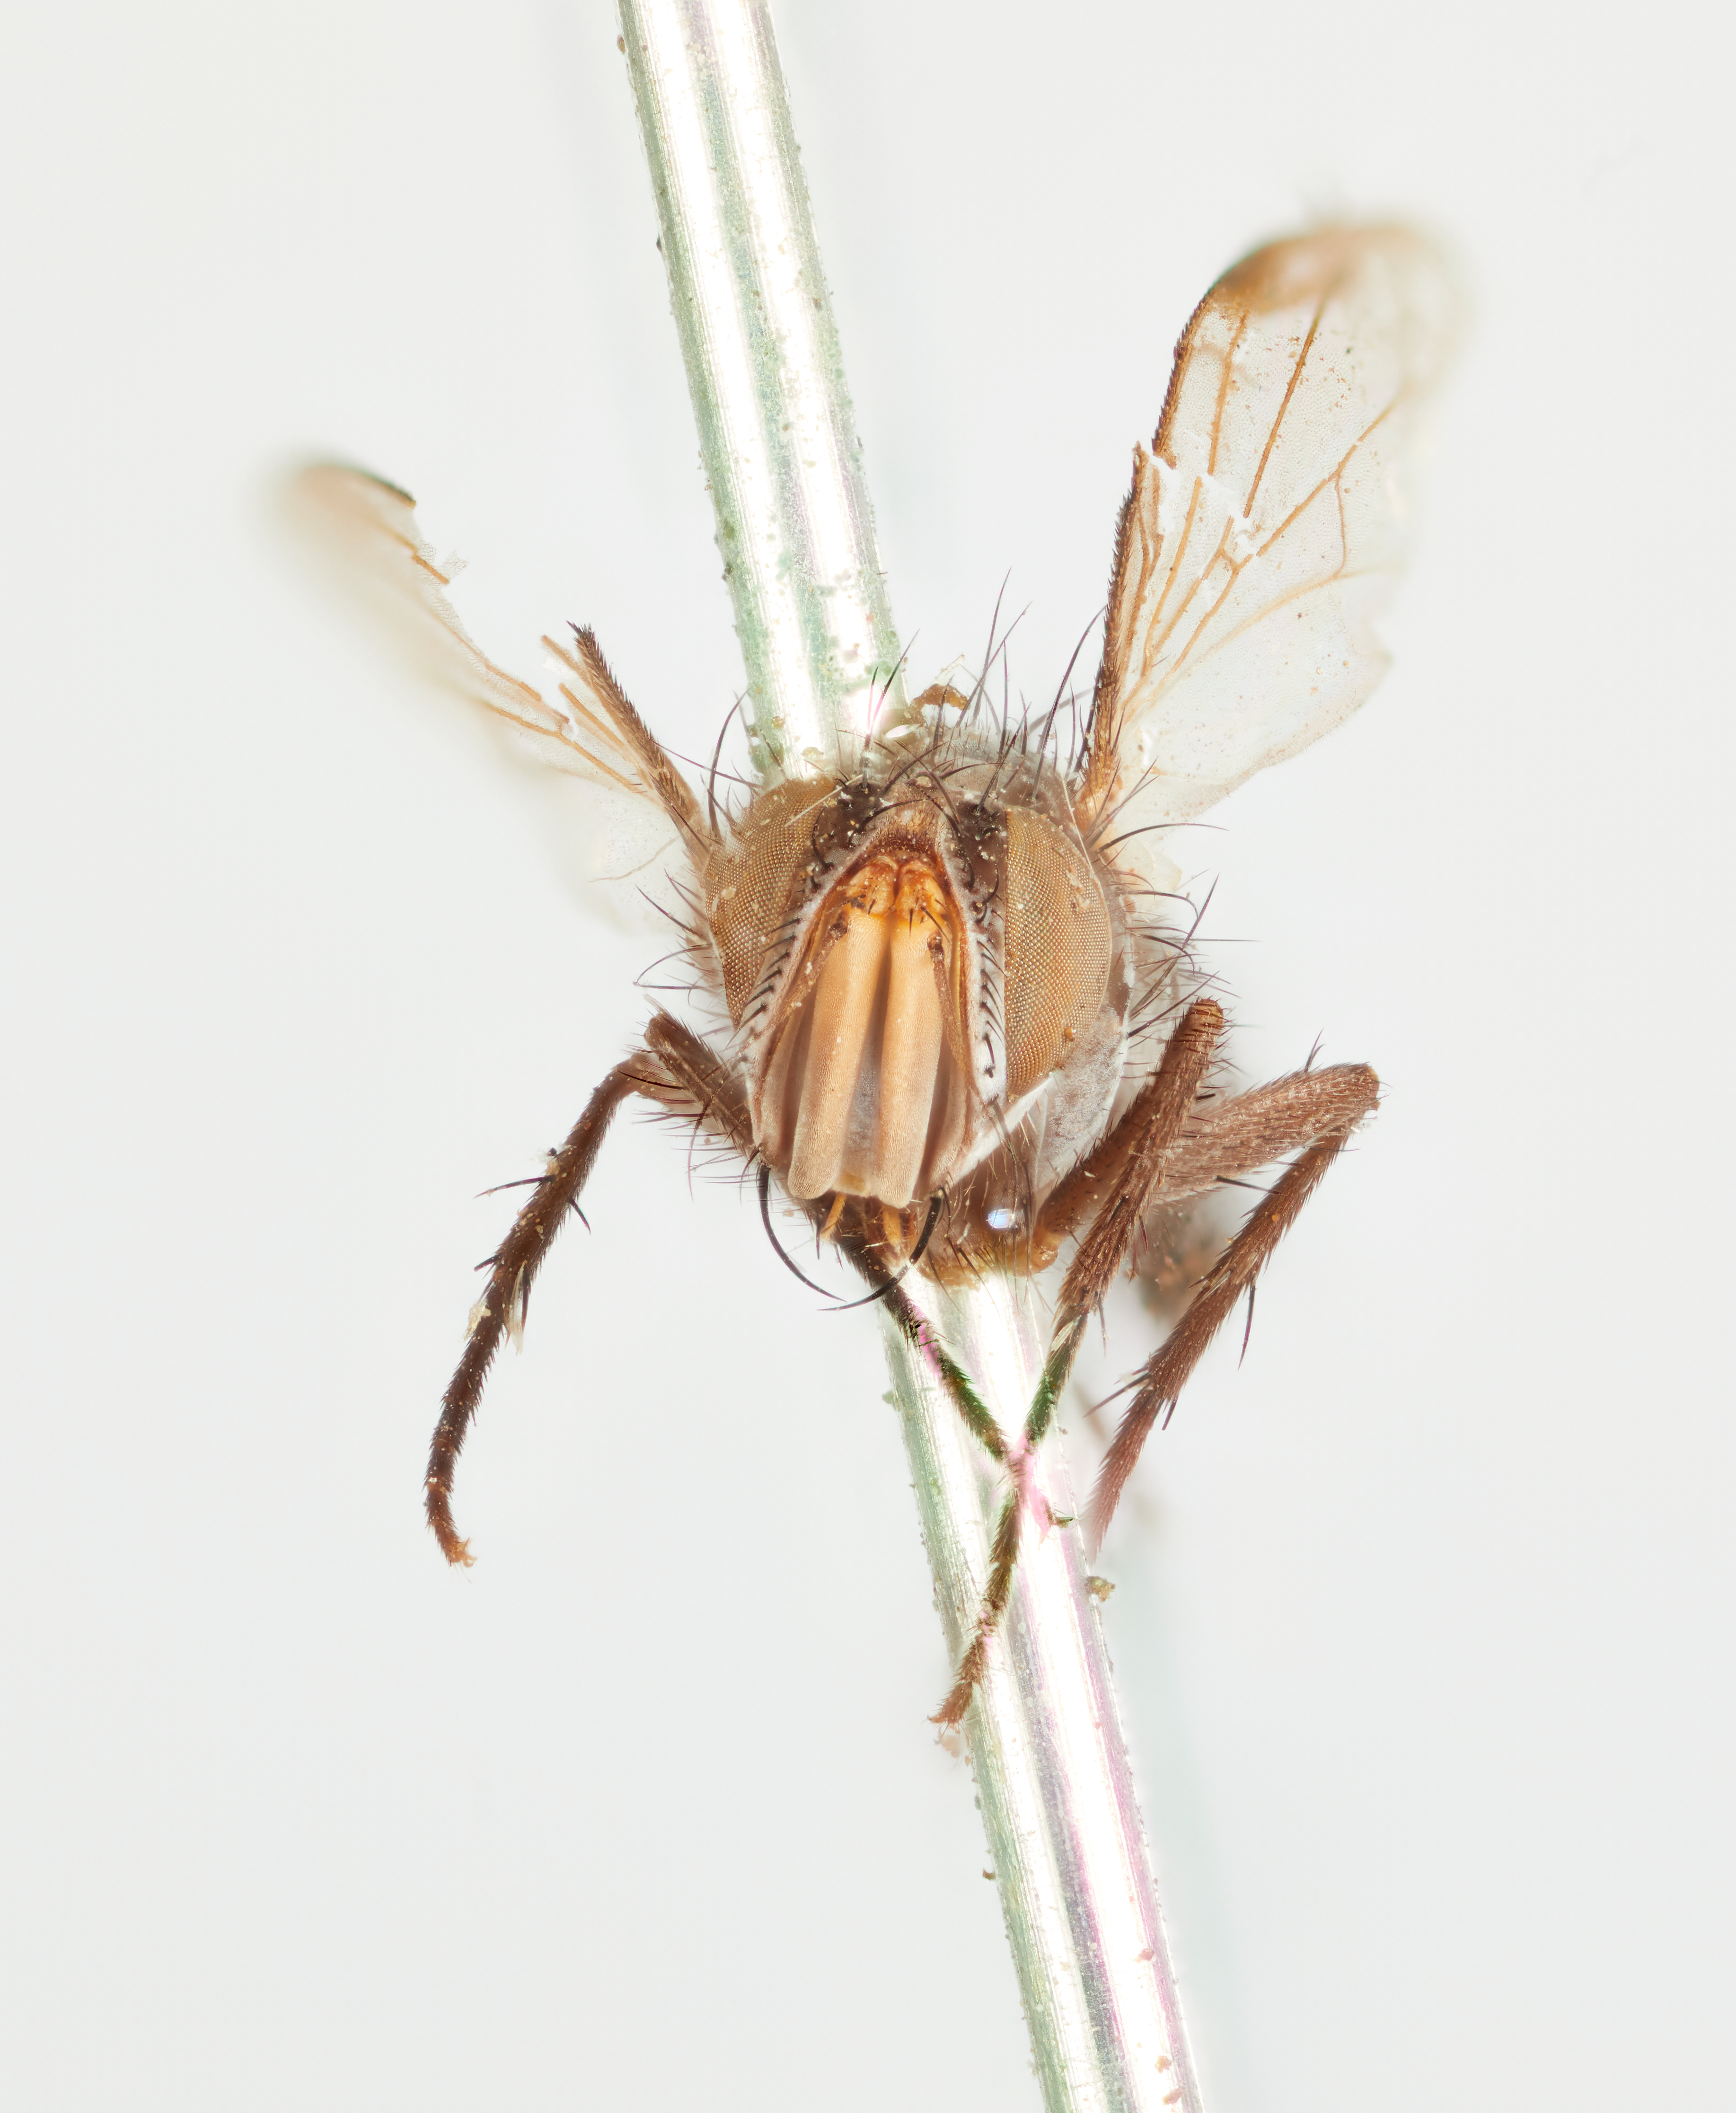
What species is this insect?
Ceratomyiella orbitalis
